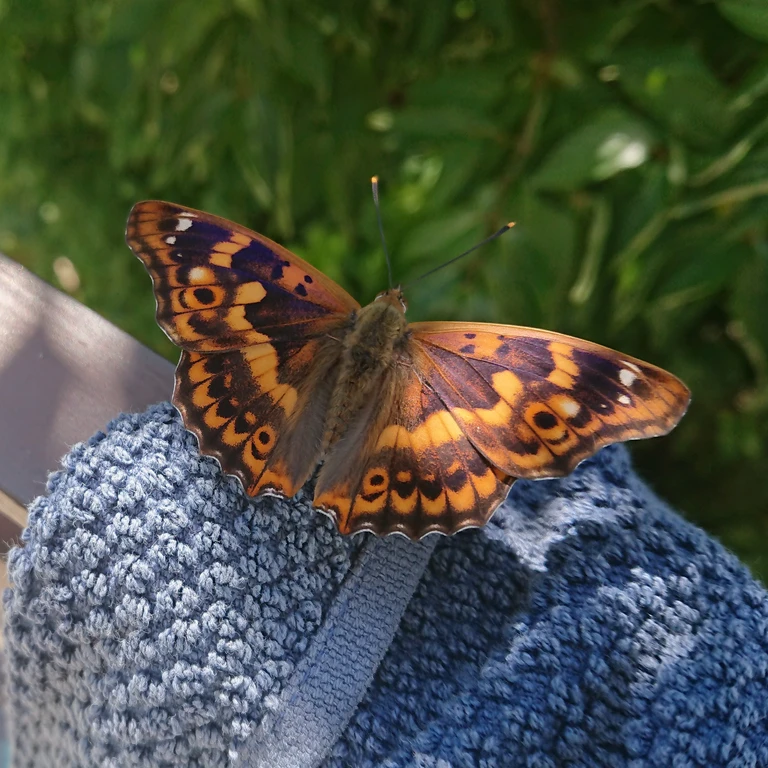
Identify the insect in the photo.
Apatura ilia
